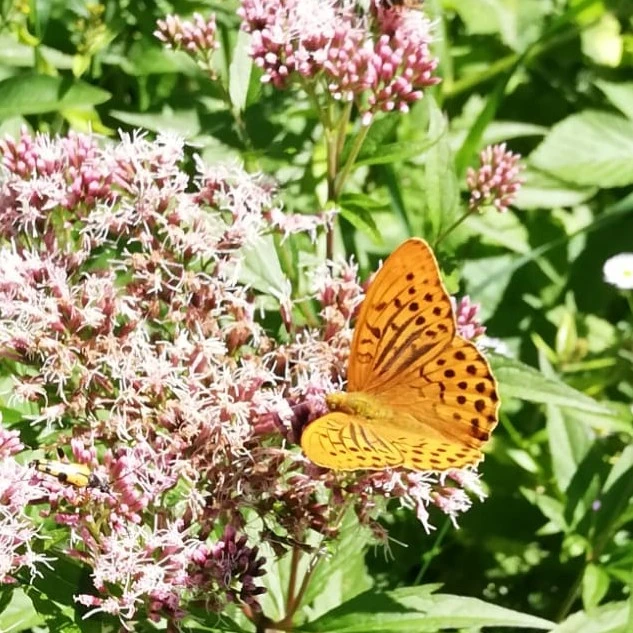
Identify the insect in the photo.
Argynnis paphia
